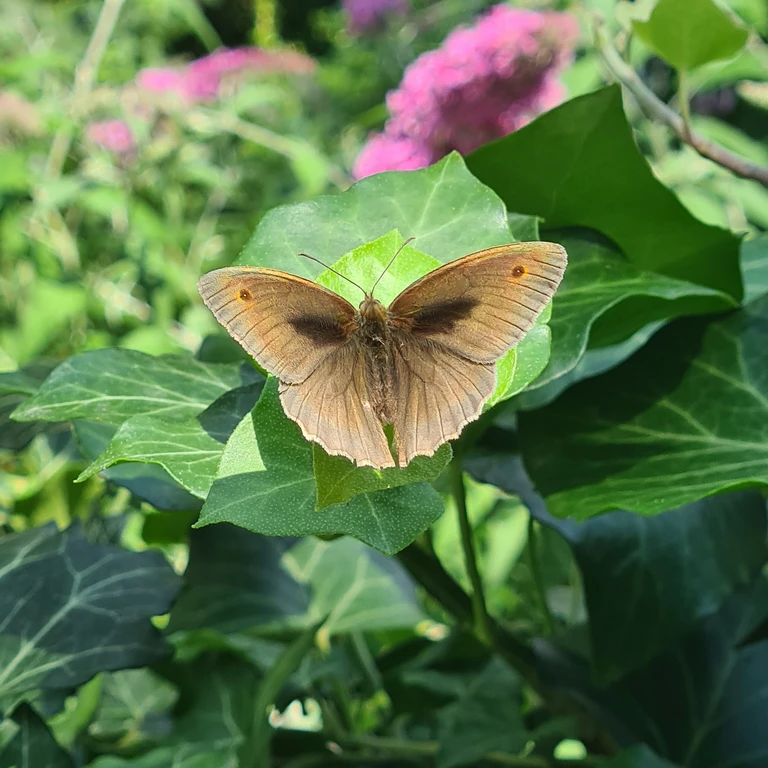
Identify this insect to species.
Maniola jurtina
